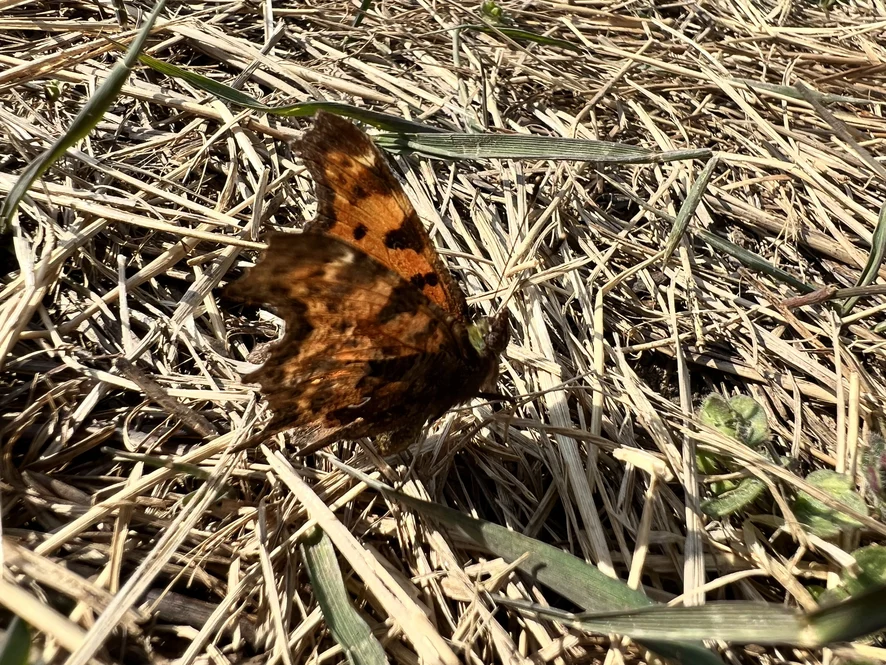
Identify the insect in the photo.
Polygonia c-album
